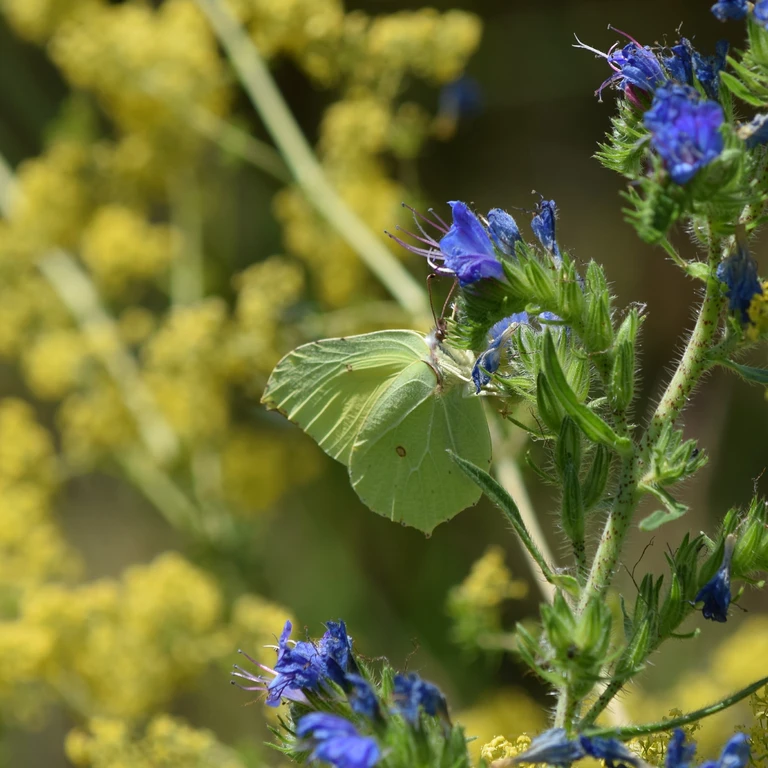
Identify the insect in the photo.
Gonepteryx rhamni
